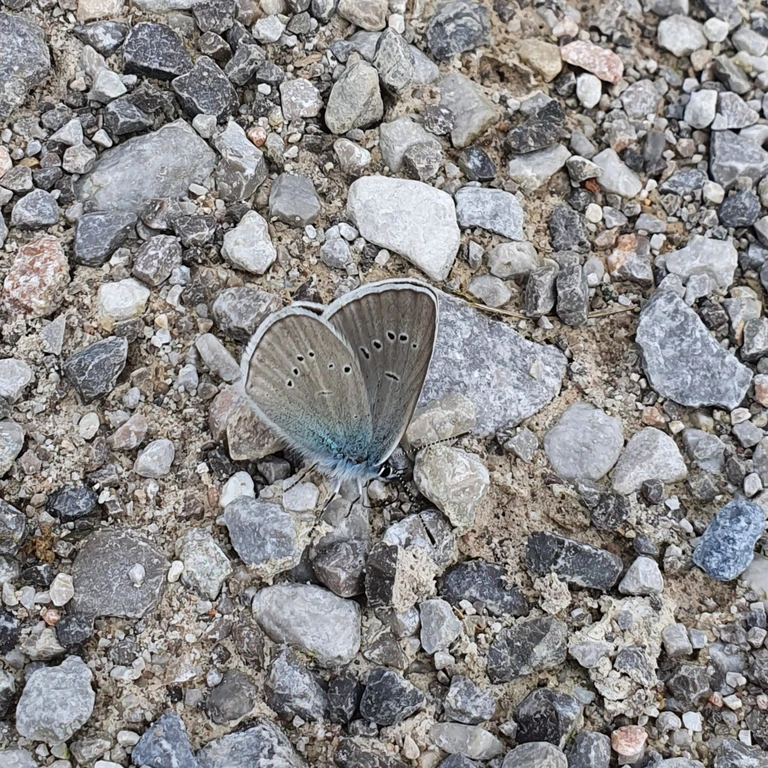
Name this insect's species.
Cyaniris semiargus
